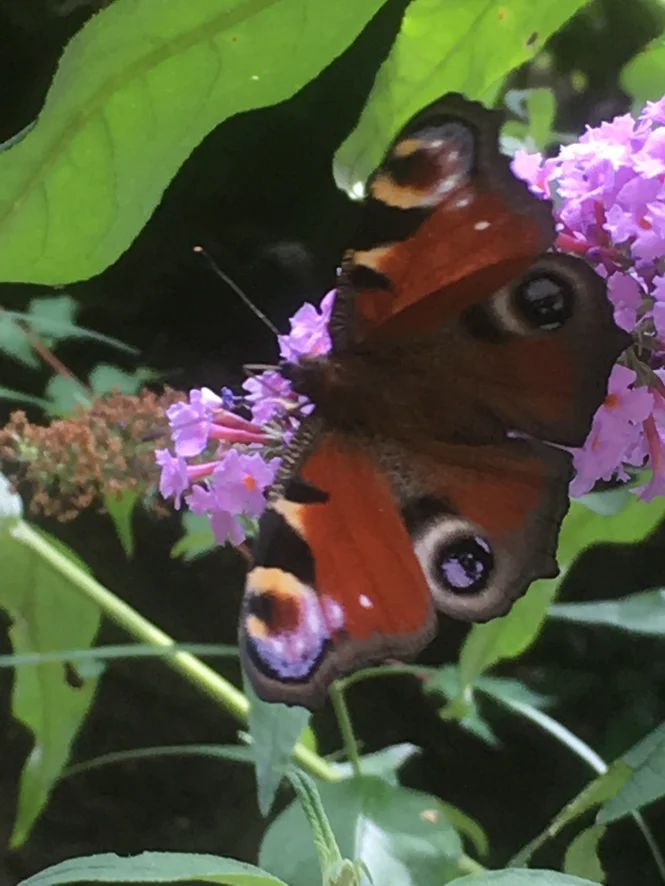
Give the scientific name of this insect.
Aglais io
